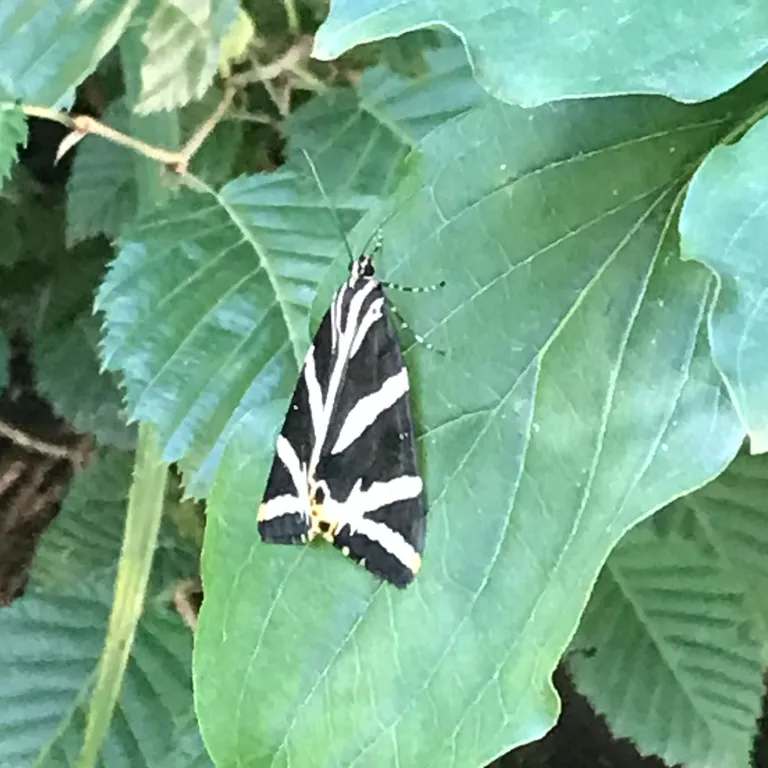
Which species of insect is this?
Euplagia quadripunctaria
